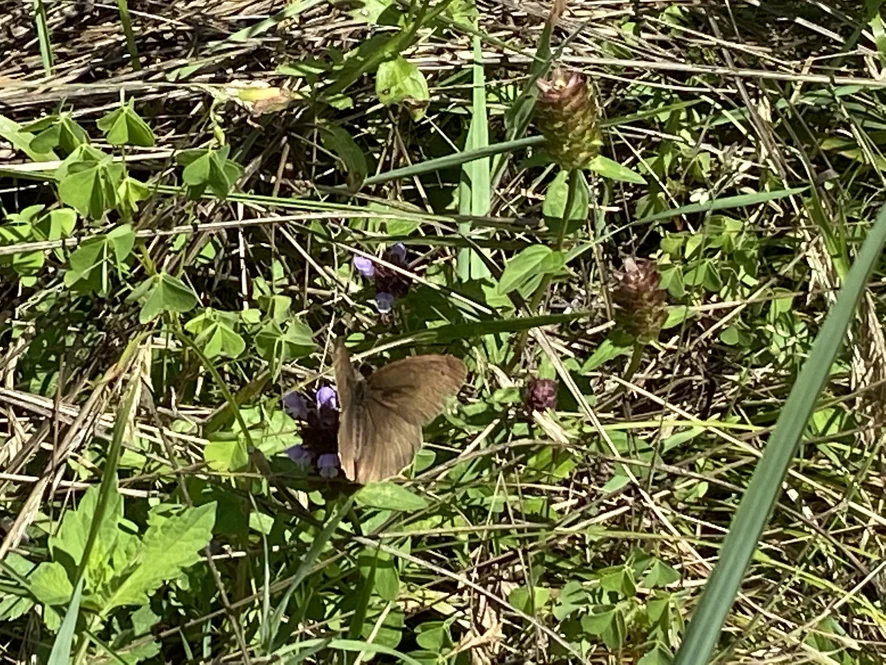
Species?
Maniola jurtina
